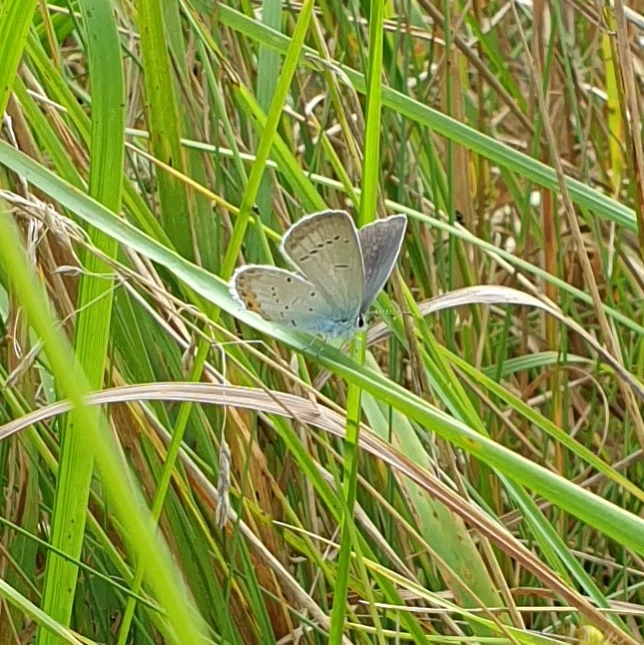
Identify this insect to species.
Cupido argiades (also Elkalyce argiades)
